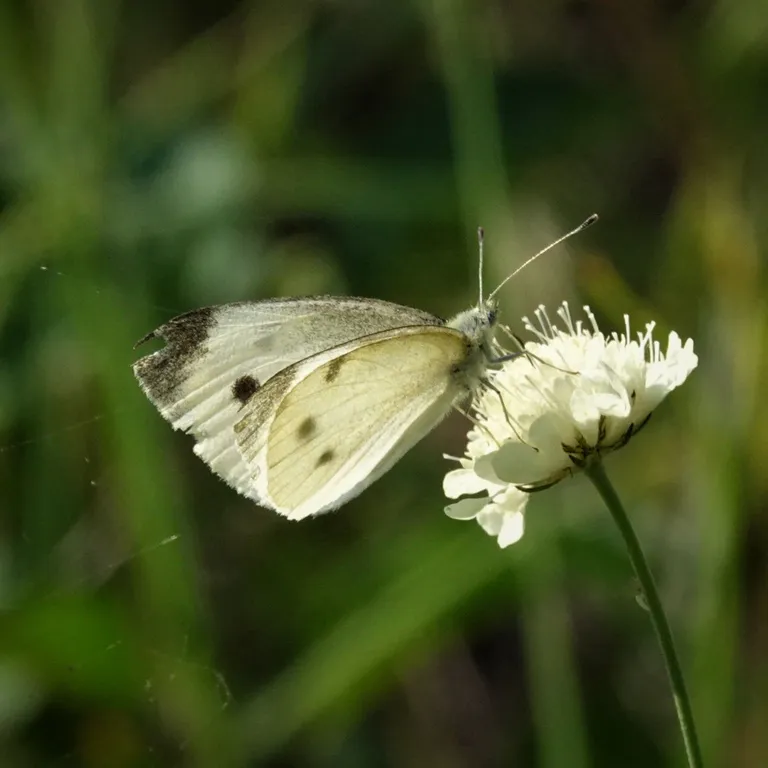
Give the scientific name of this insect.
Pieris rapae
